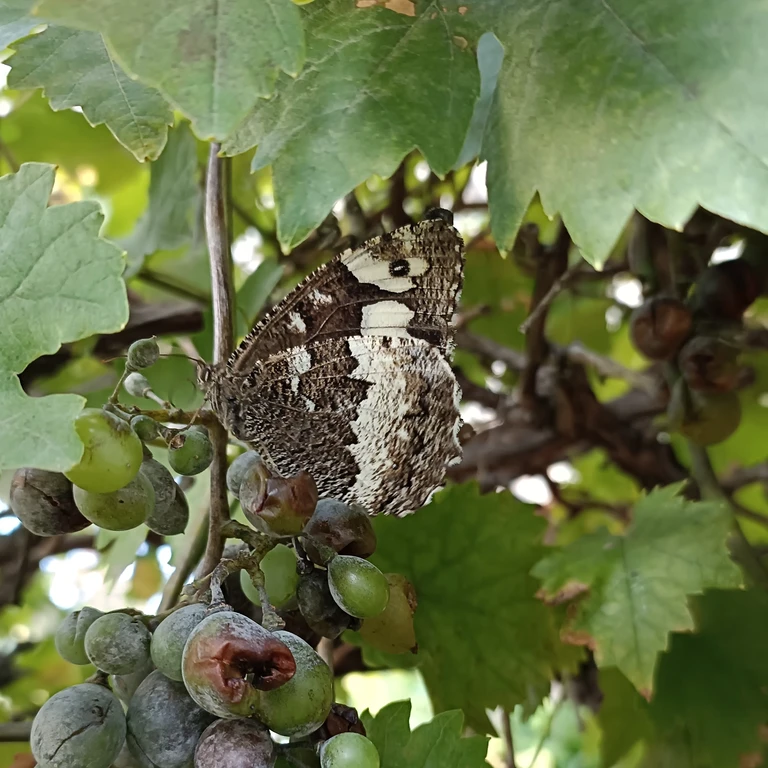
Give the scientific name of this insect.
Brintesia circe
